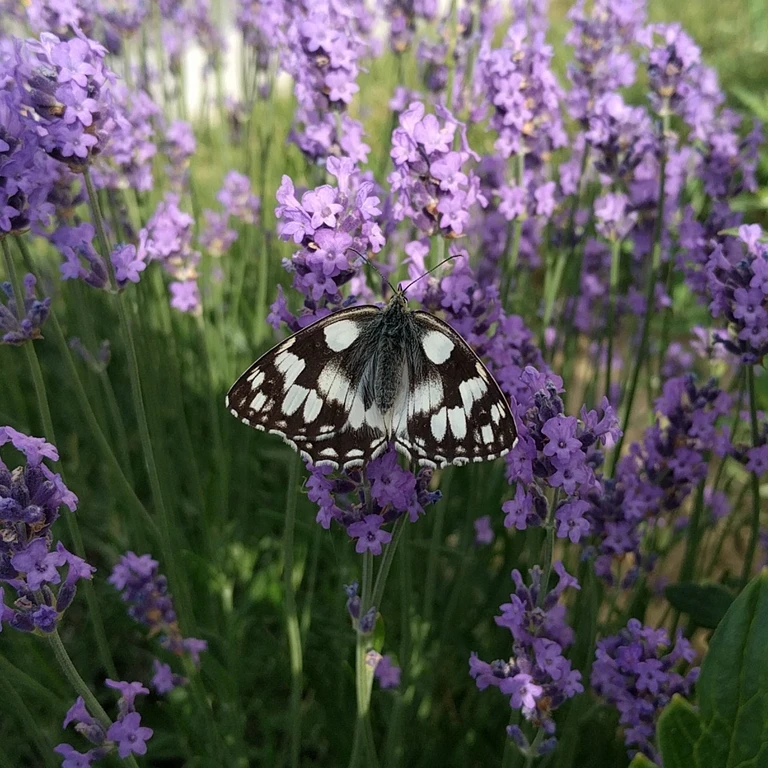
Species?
Melanargia galathea
